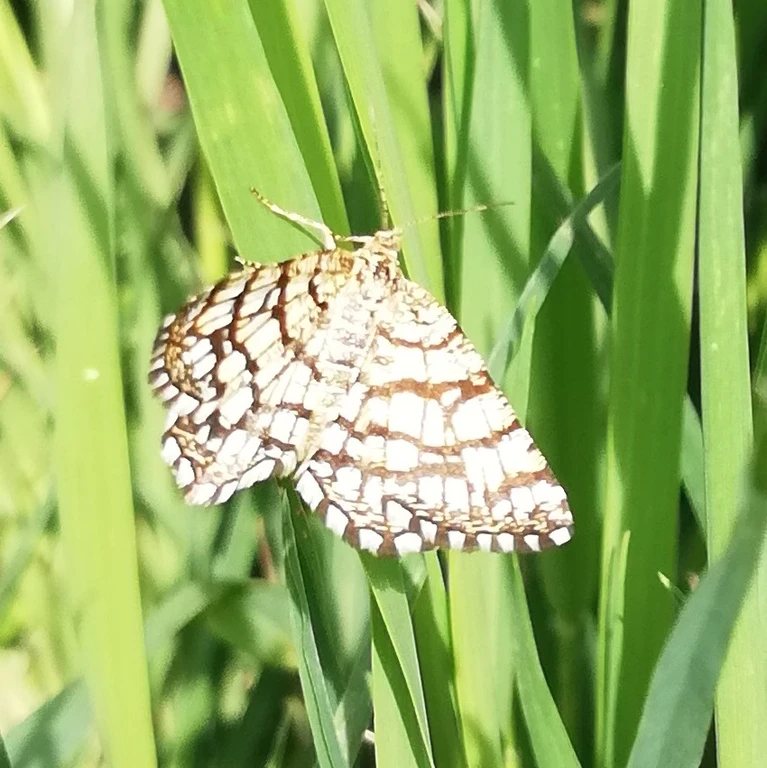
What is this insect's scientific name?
Chiasmia clathrata
